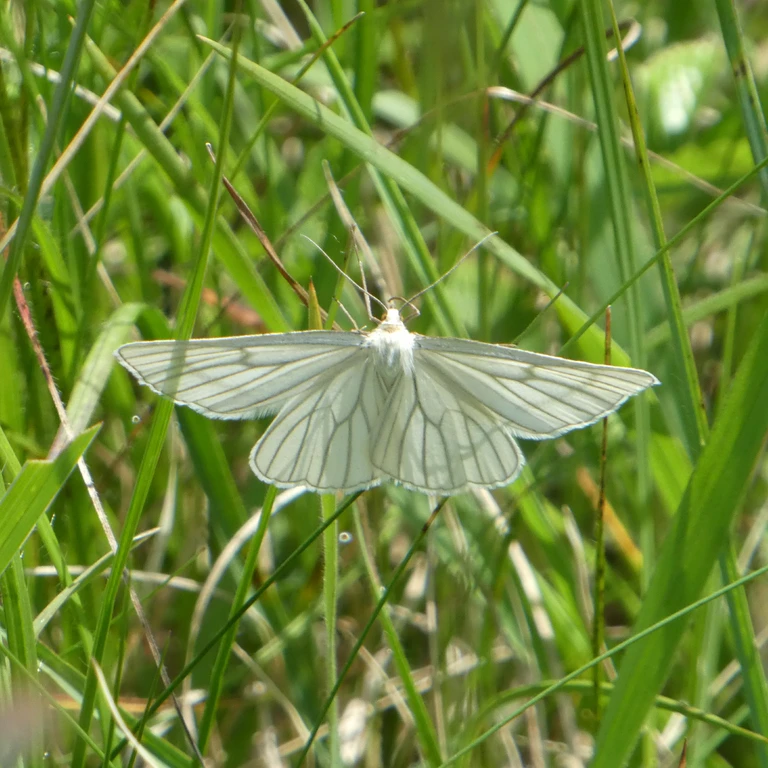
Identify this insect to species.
Siona lineata
